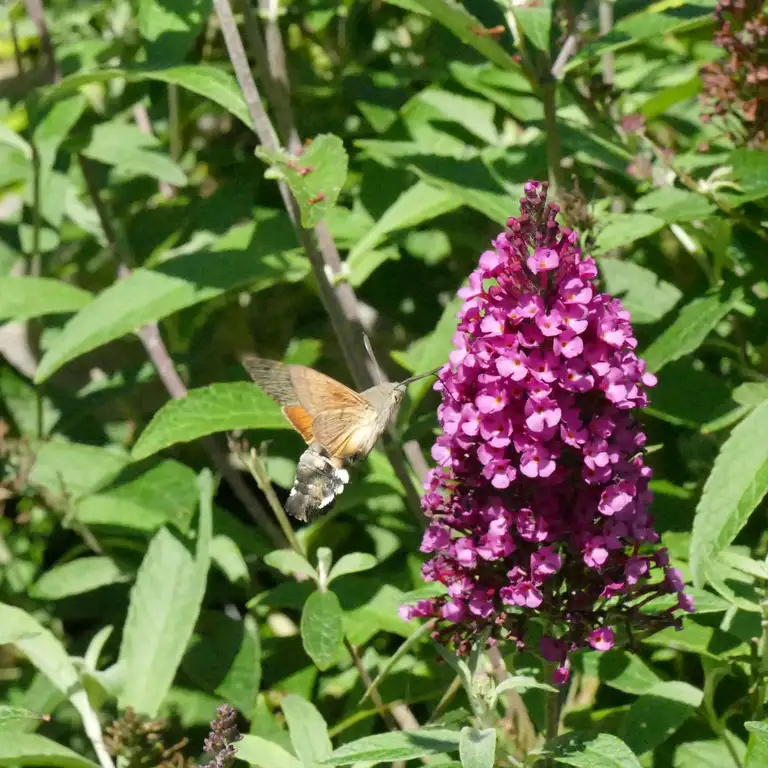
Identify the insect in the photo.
Macroglossum stellatarum
